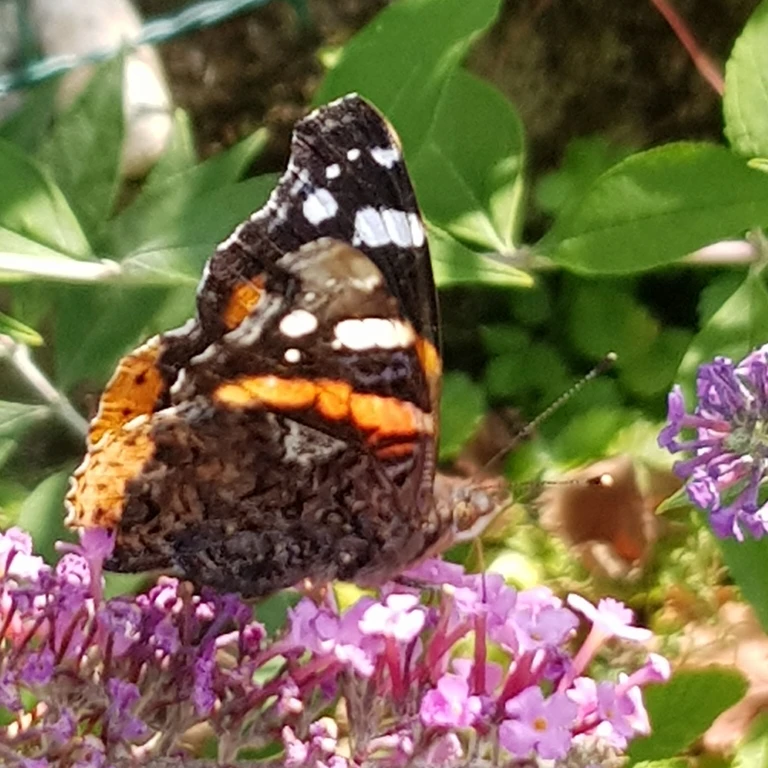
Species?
Vanessa atalanta
